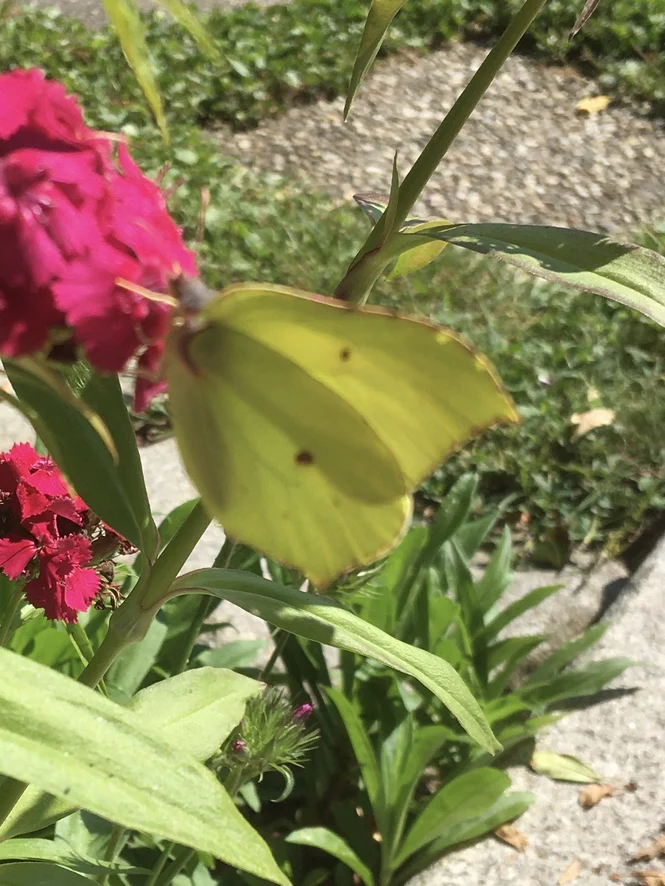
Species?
Gonepteryx rhamni
